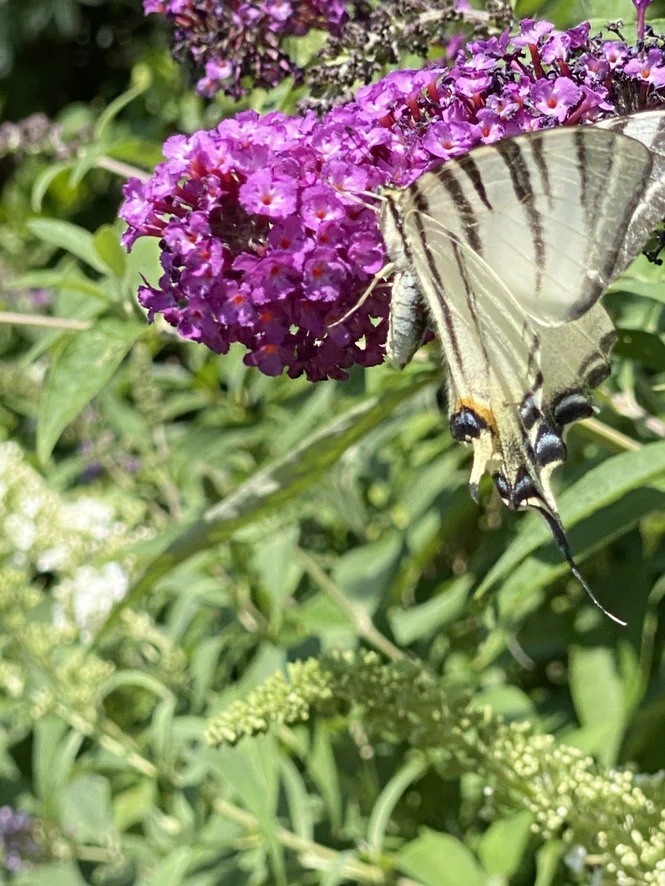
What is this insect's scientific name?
Iphiclides podalirius
